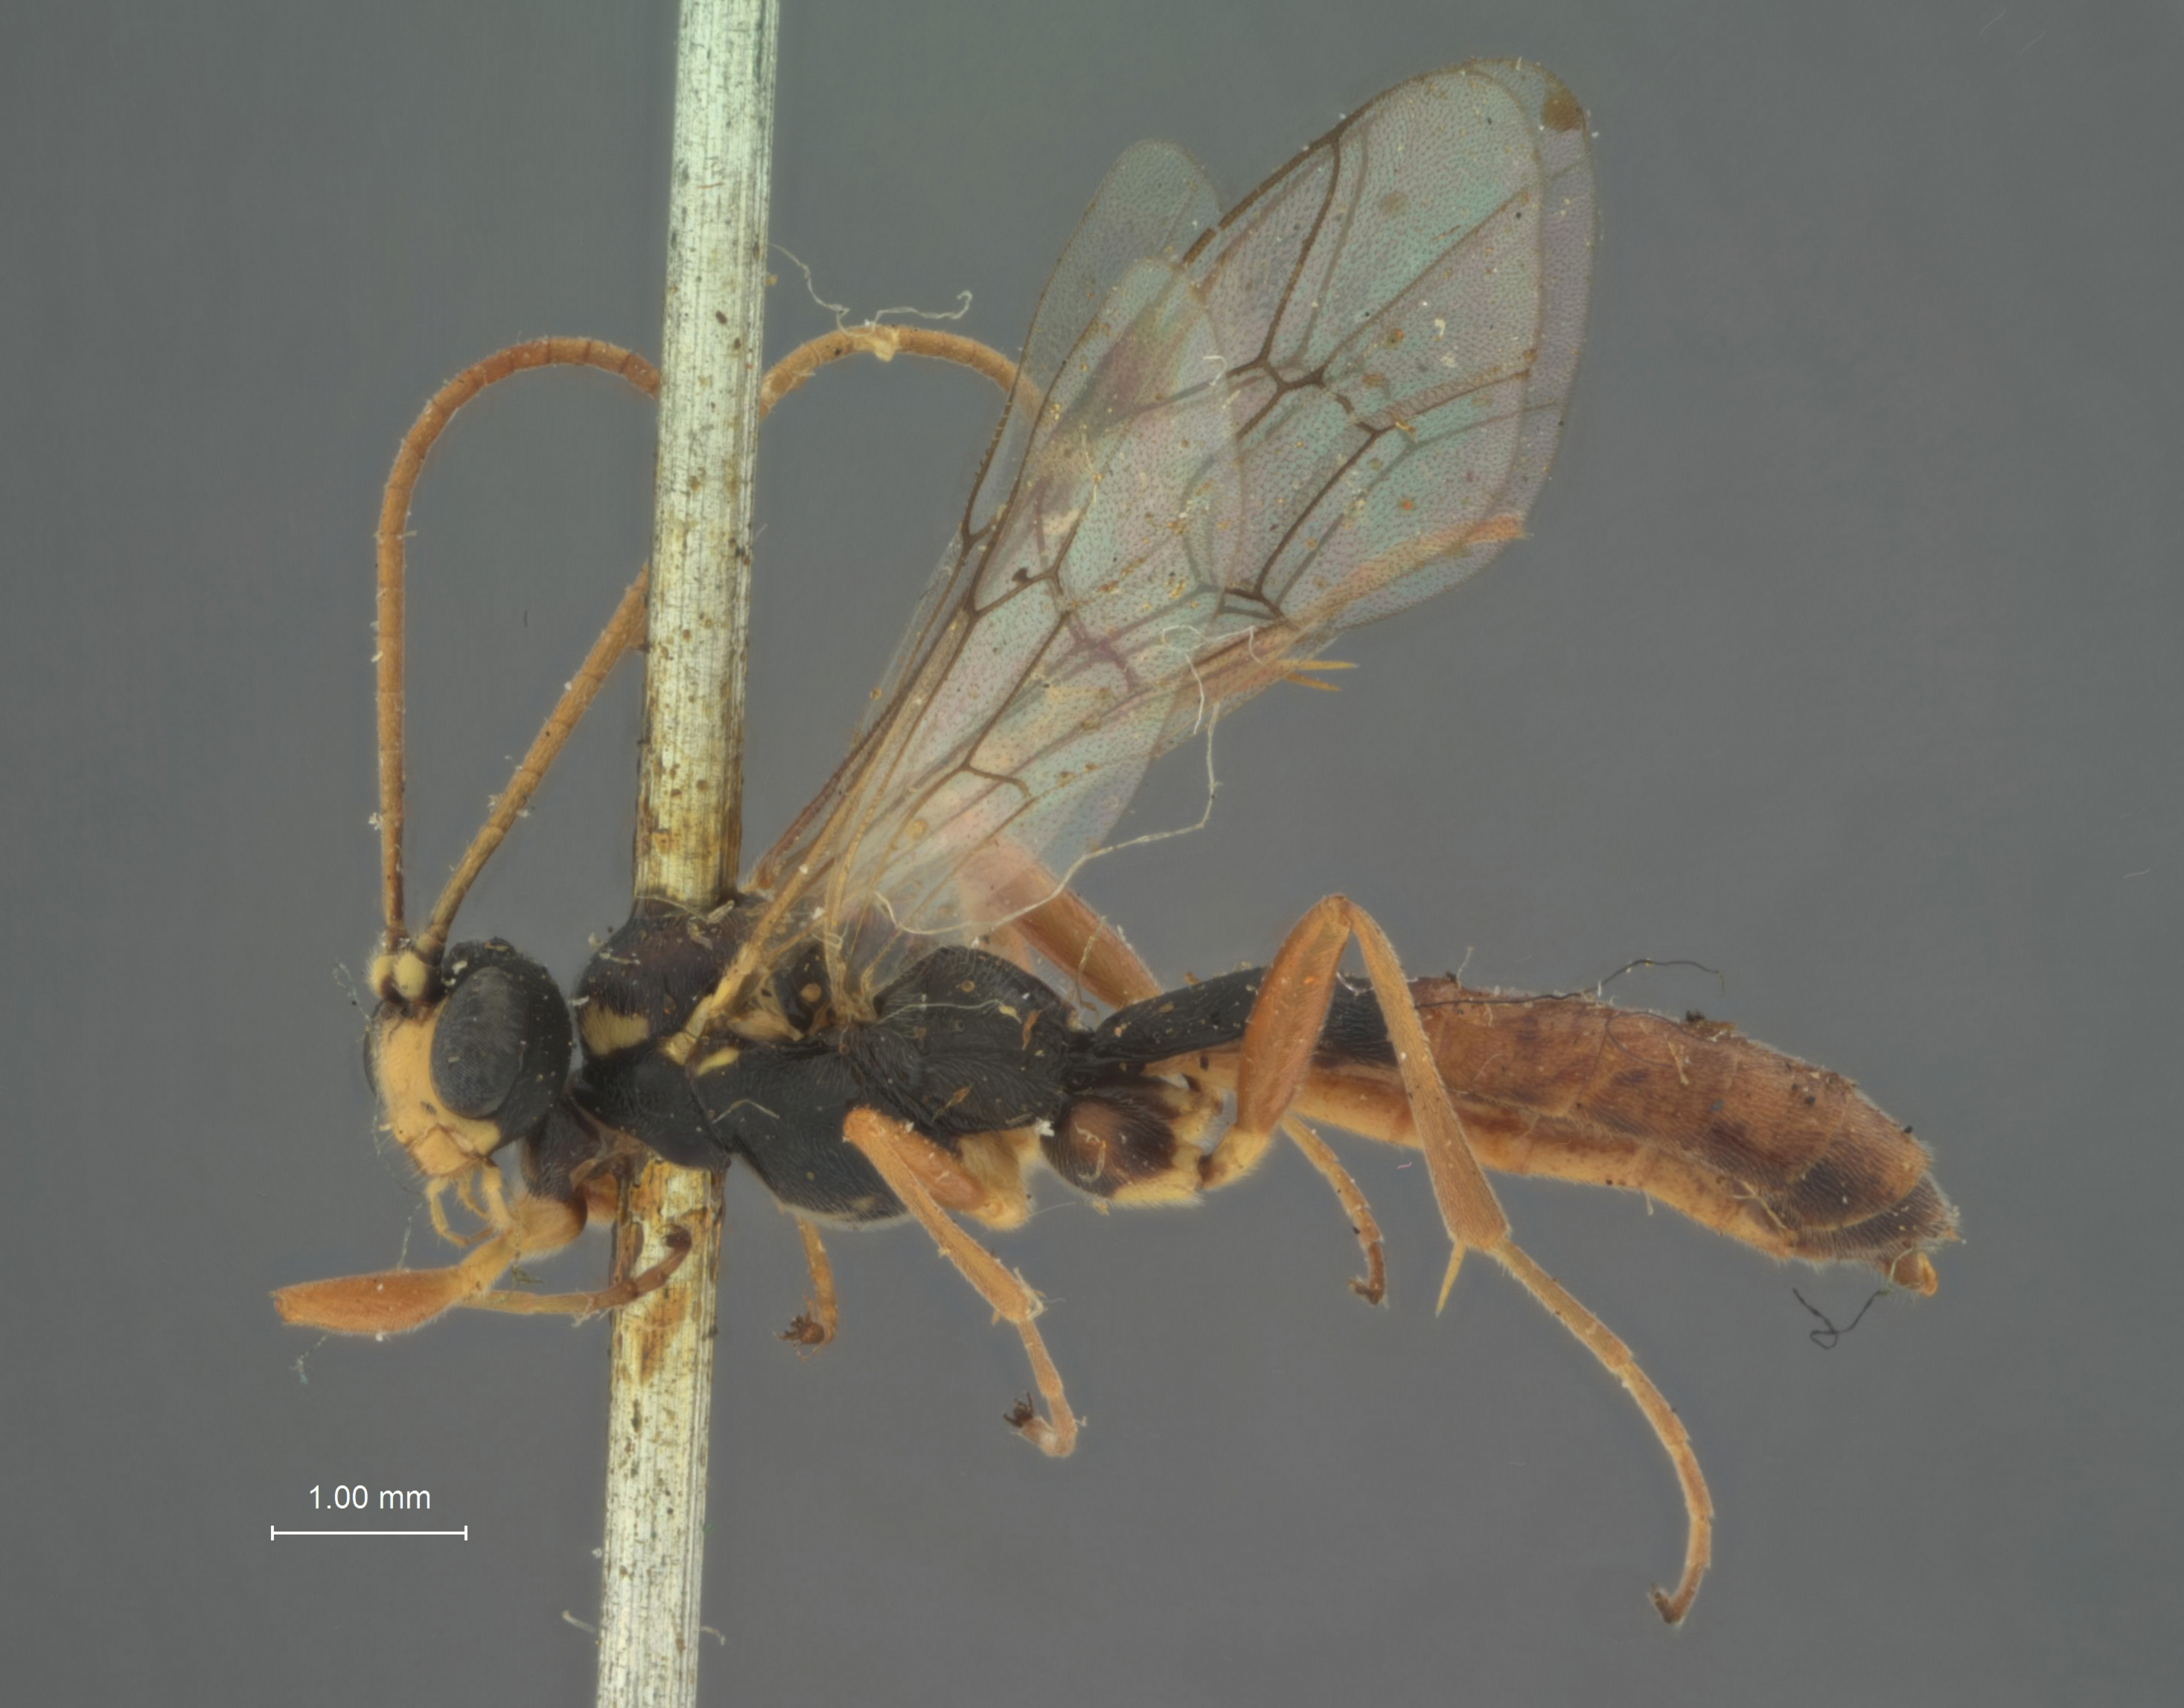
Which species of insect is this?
Calliphrurus frigidus
